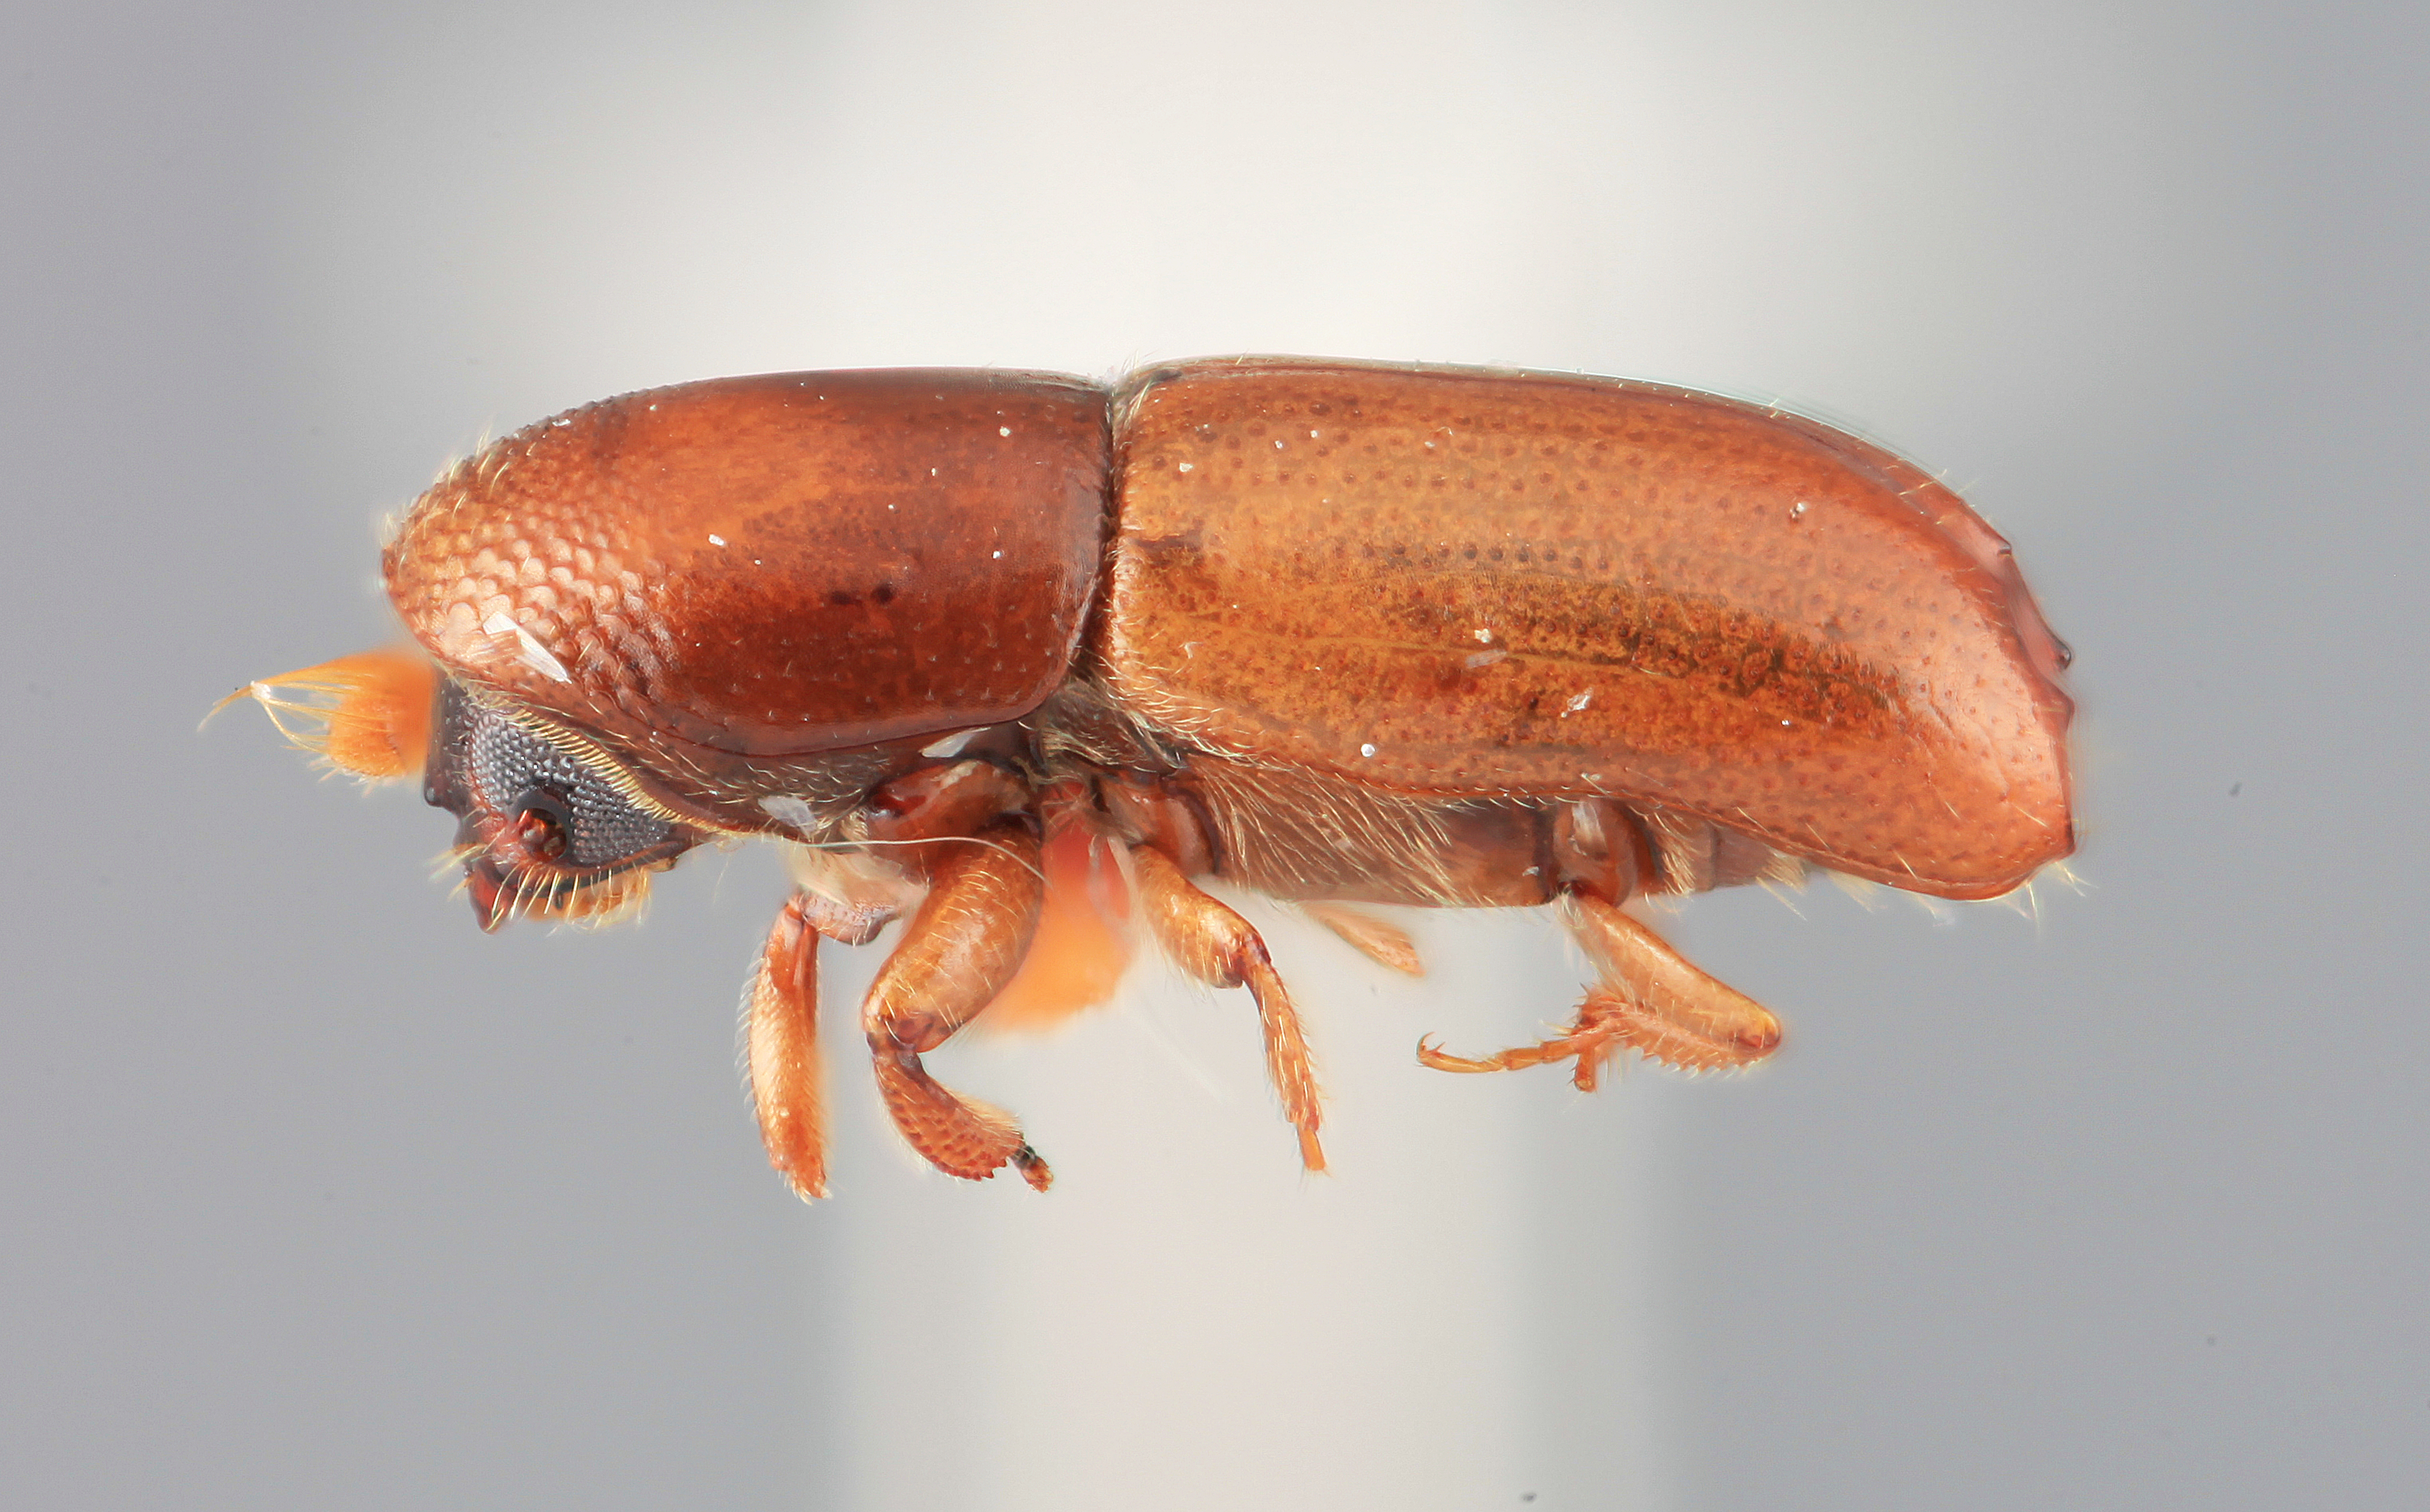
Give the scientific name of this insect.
Monarthrum dentifrons
